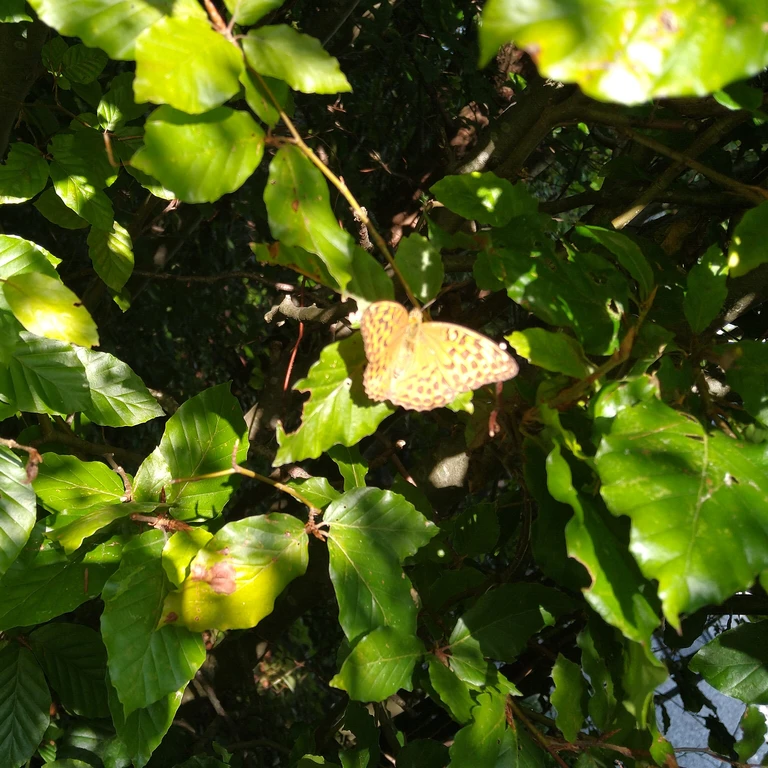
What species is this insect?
Argynnis paphia
